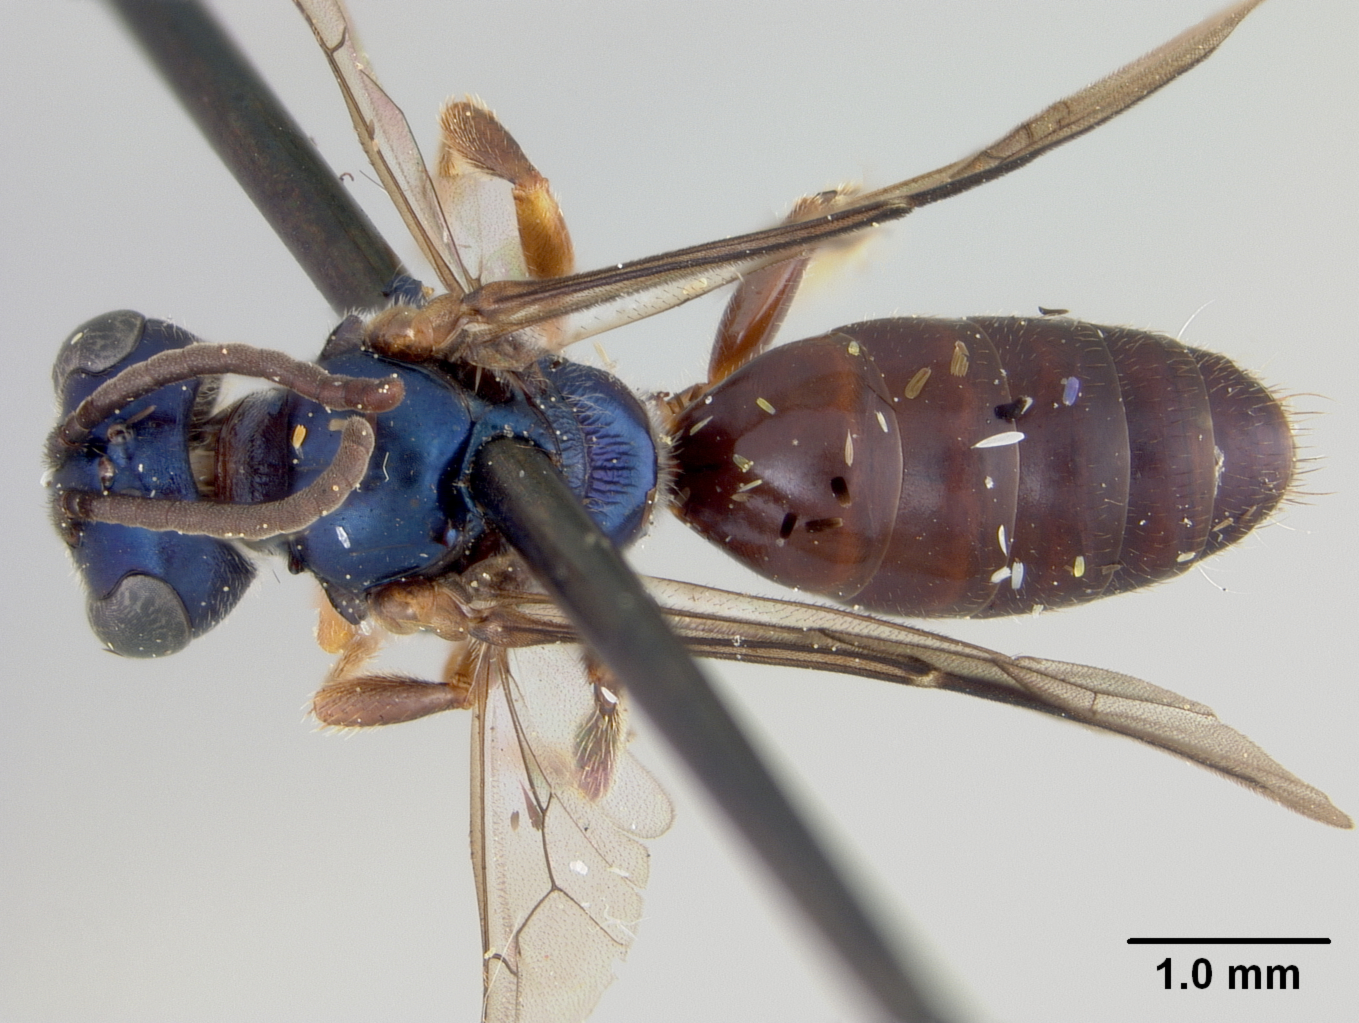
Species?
Halictus stevensoni
